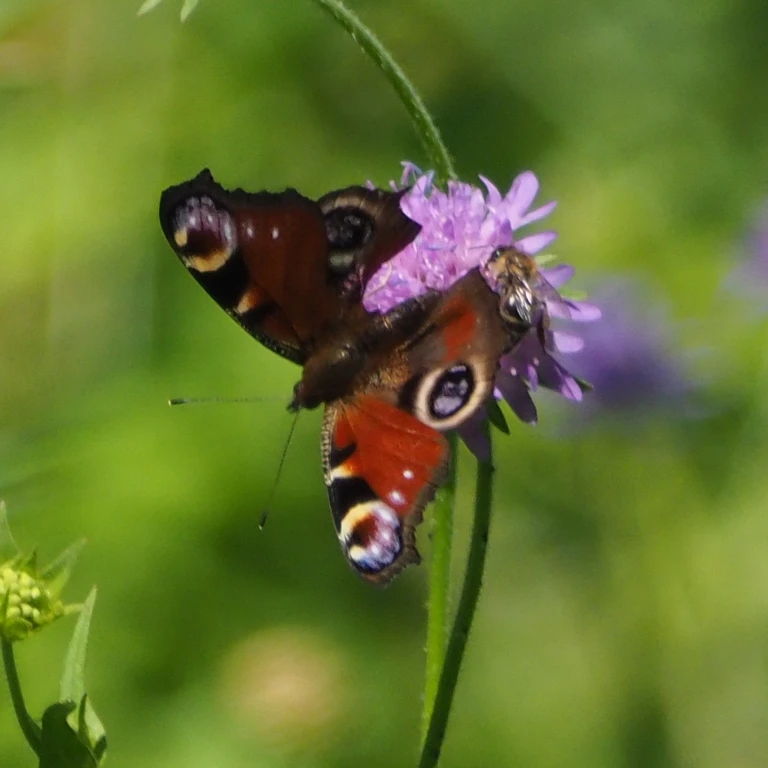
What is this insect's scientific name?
Aglais io
